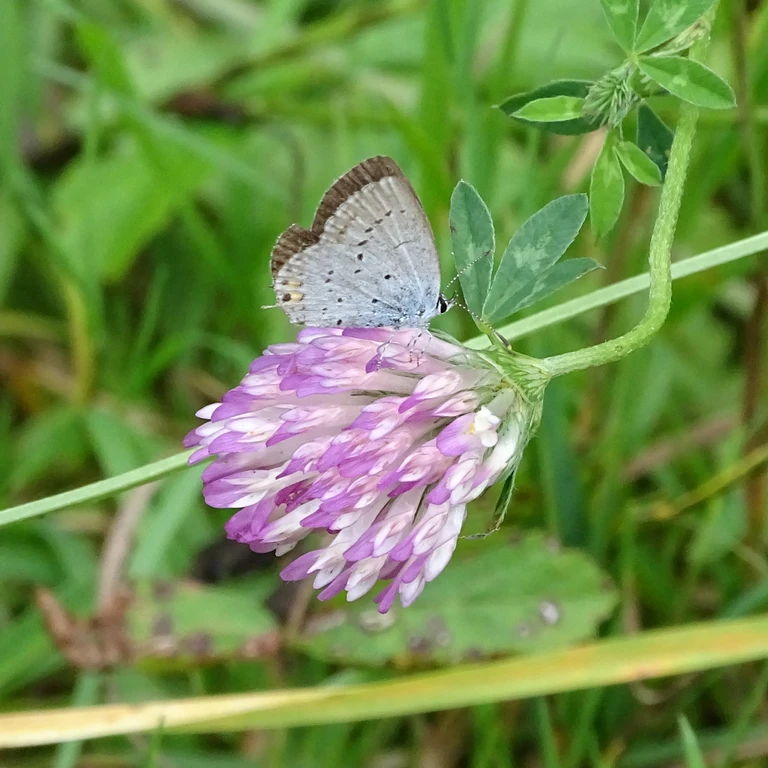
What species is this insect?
Cupido argiades (also Elkalyce argiades)
